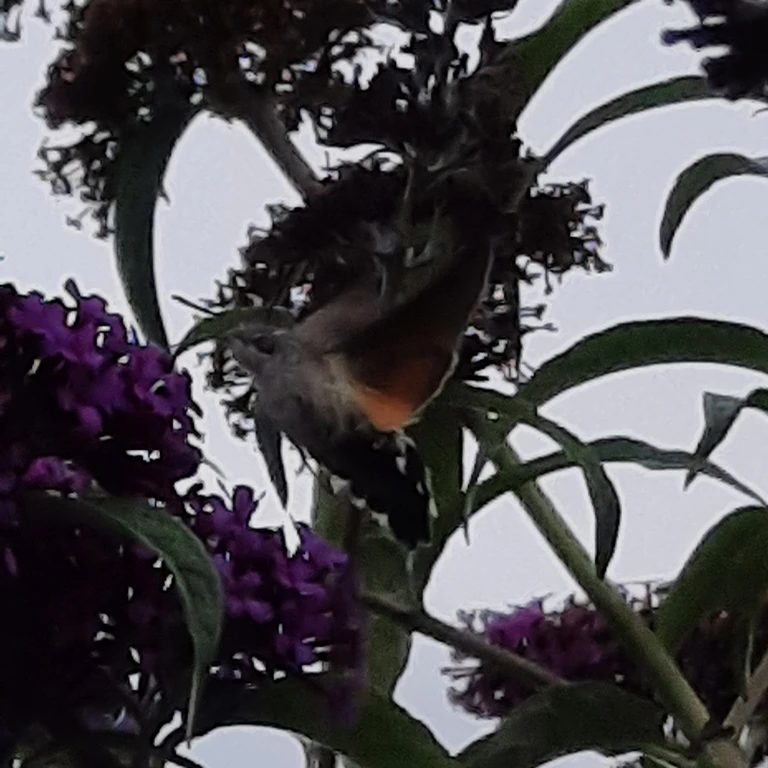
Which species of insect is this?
Macroglossum stellatarum
